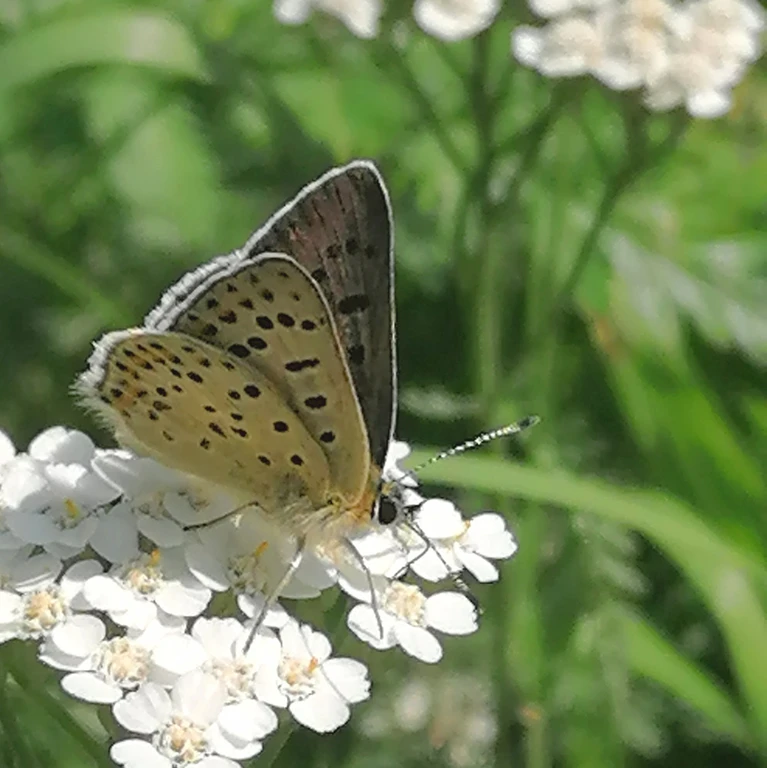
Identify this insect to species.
Lycaena tityrus (also Loweia tityrus)
